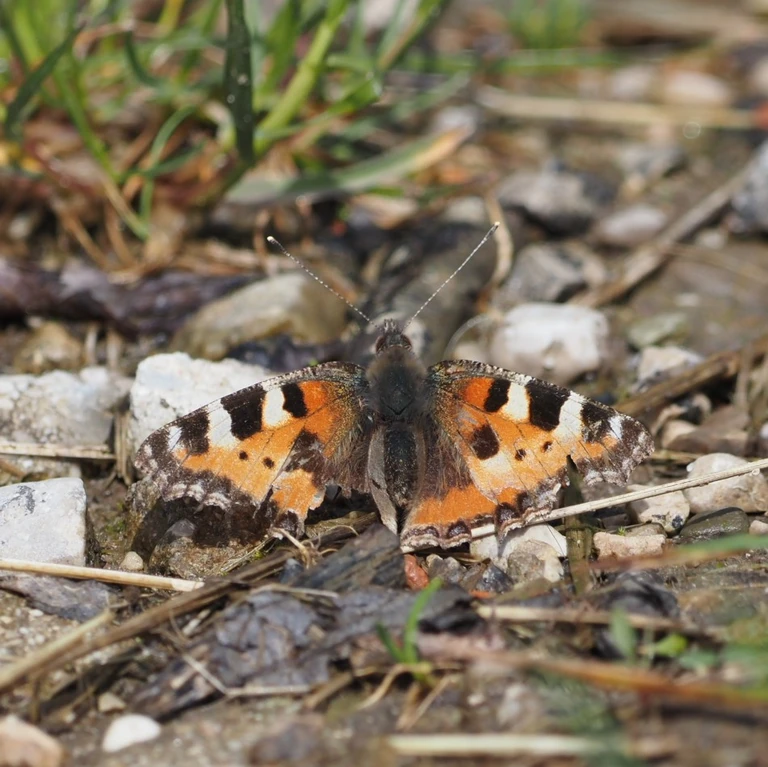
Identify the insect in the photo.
Aglais urticae
